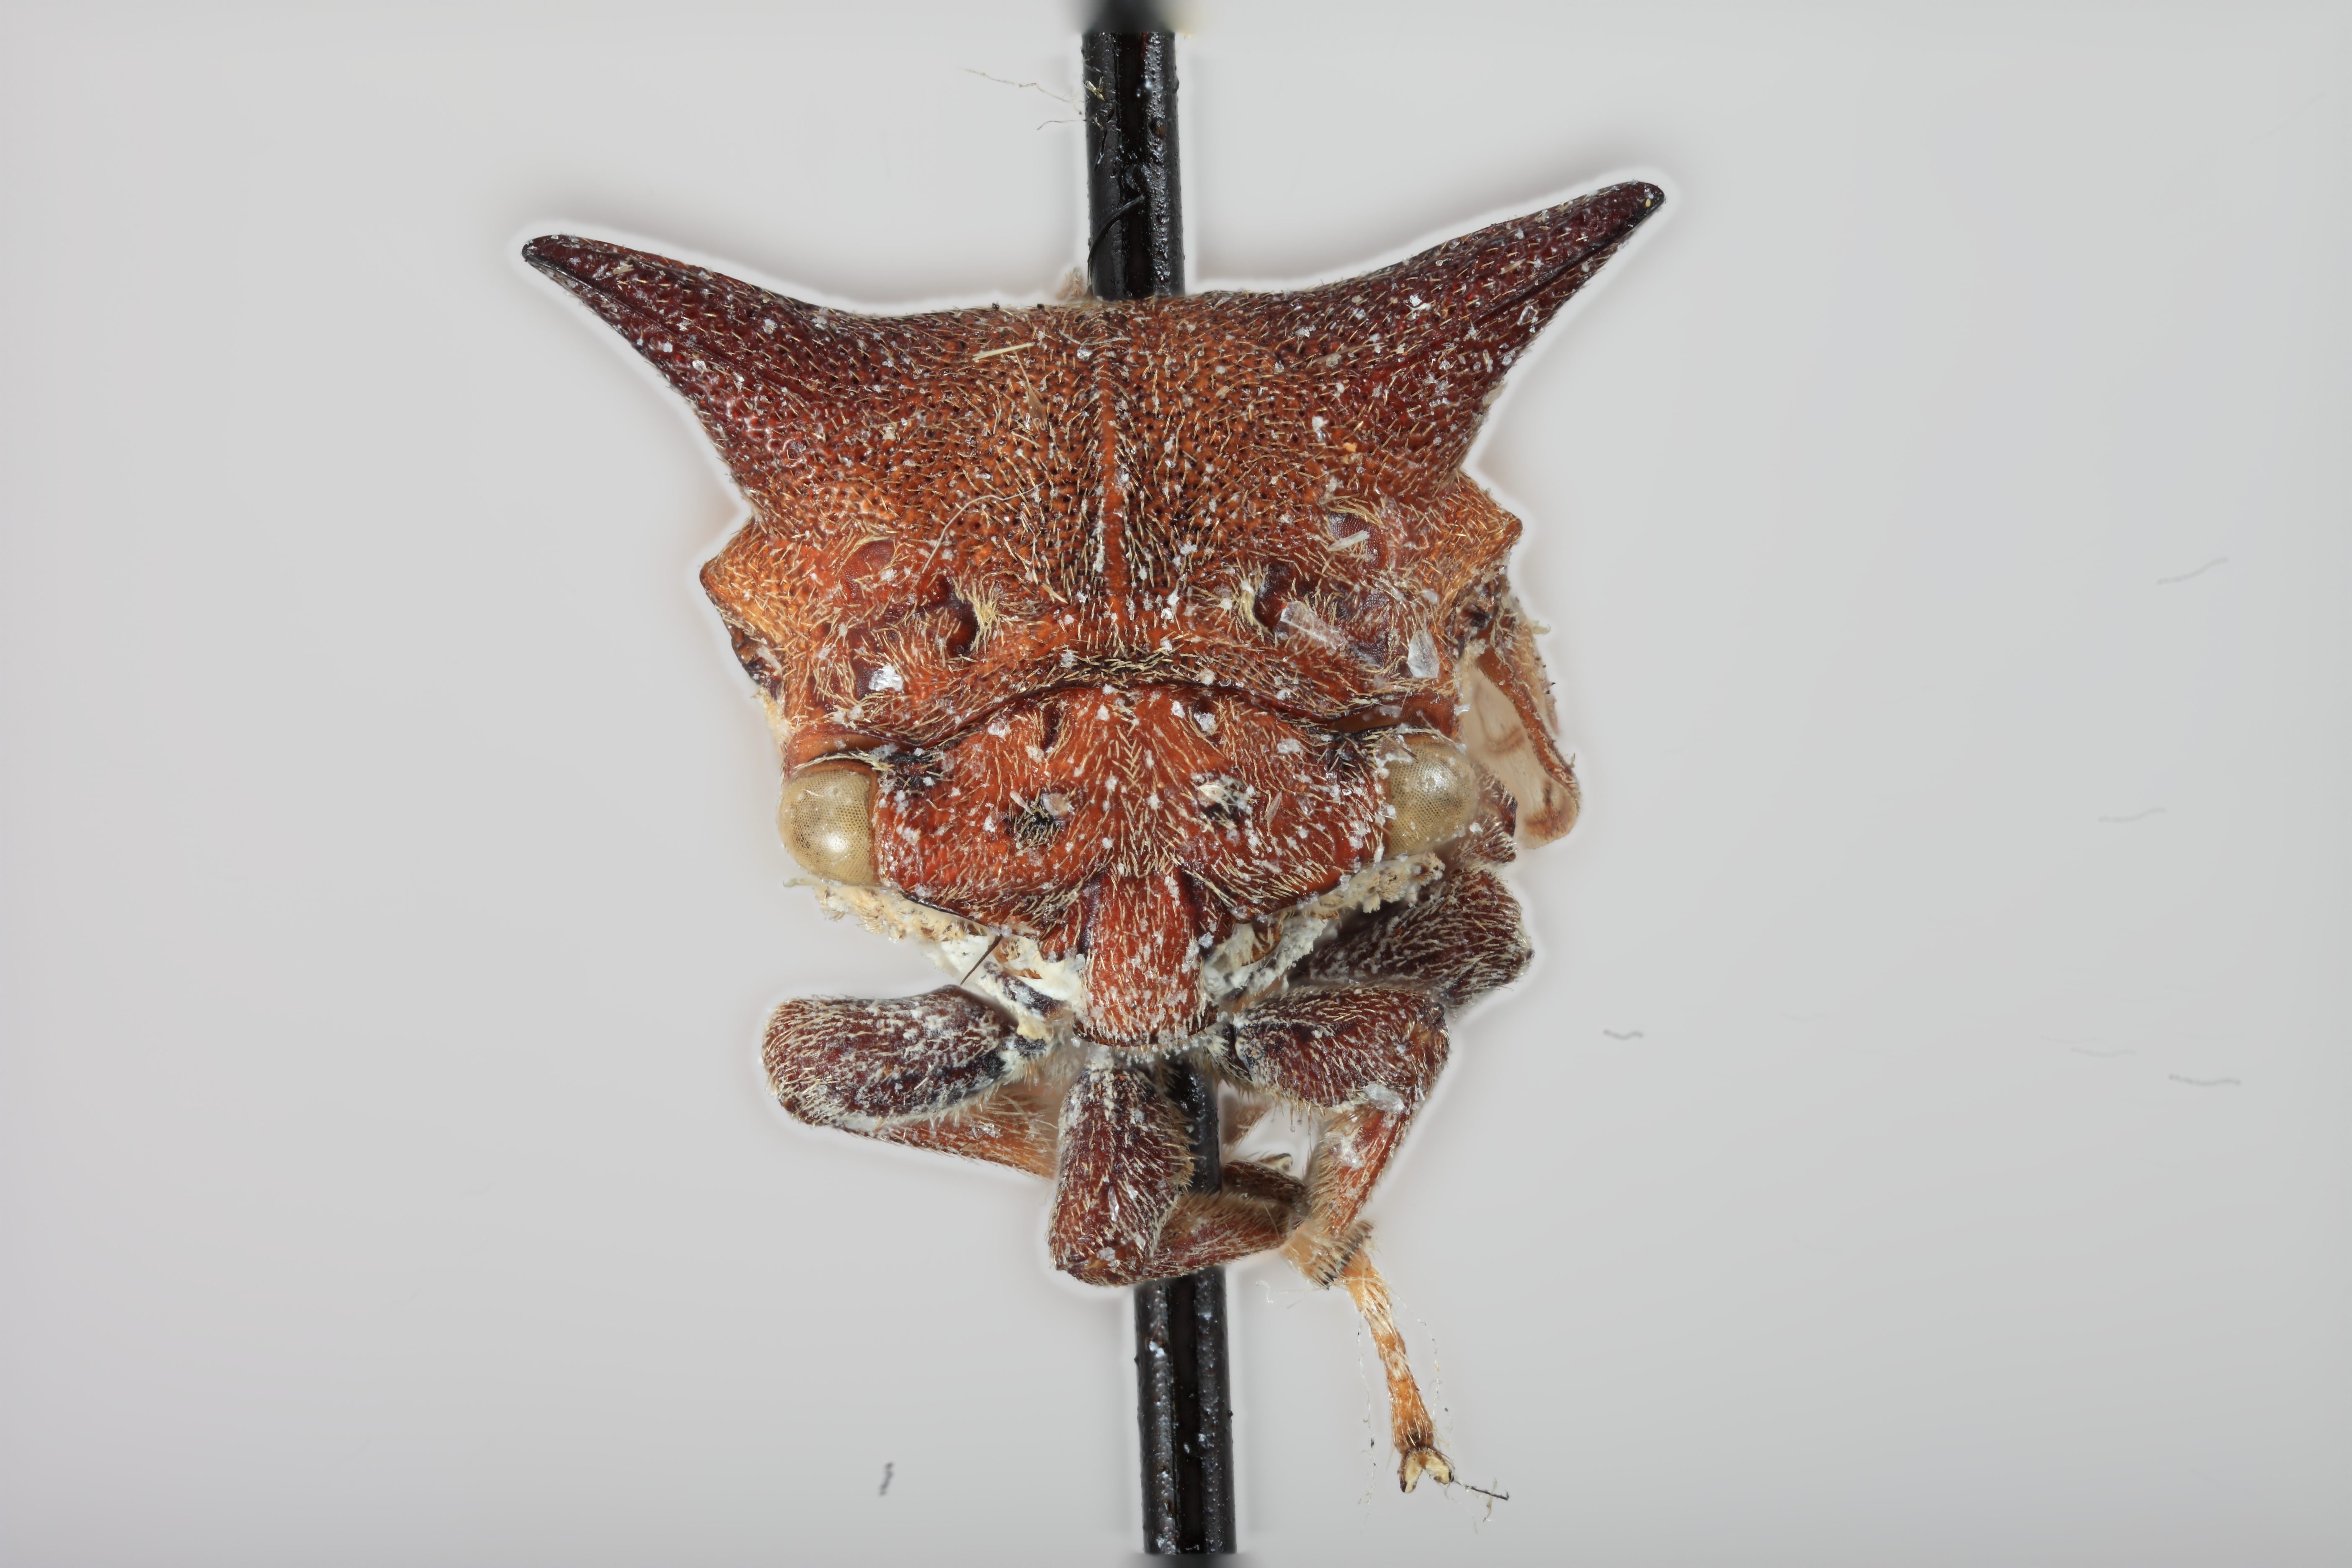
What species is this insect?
Otinotus arcuatus
